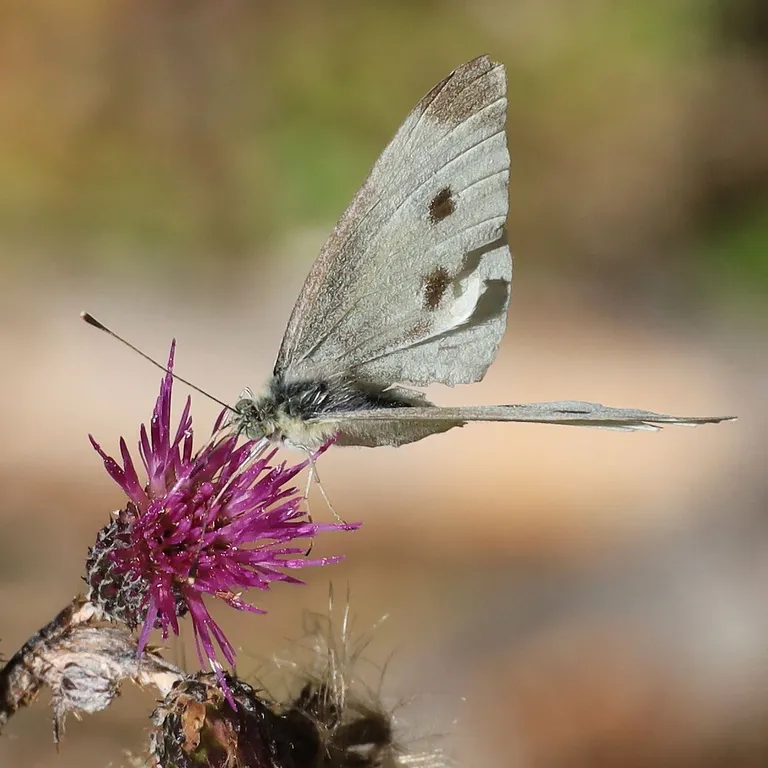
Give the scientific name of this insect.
Pieris rapae
